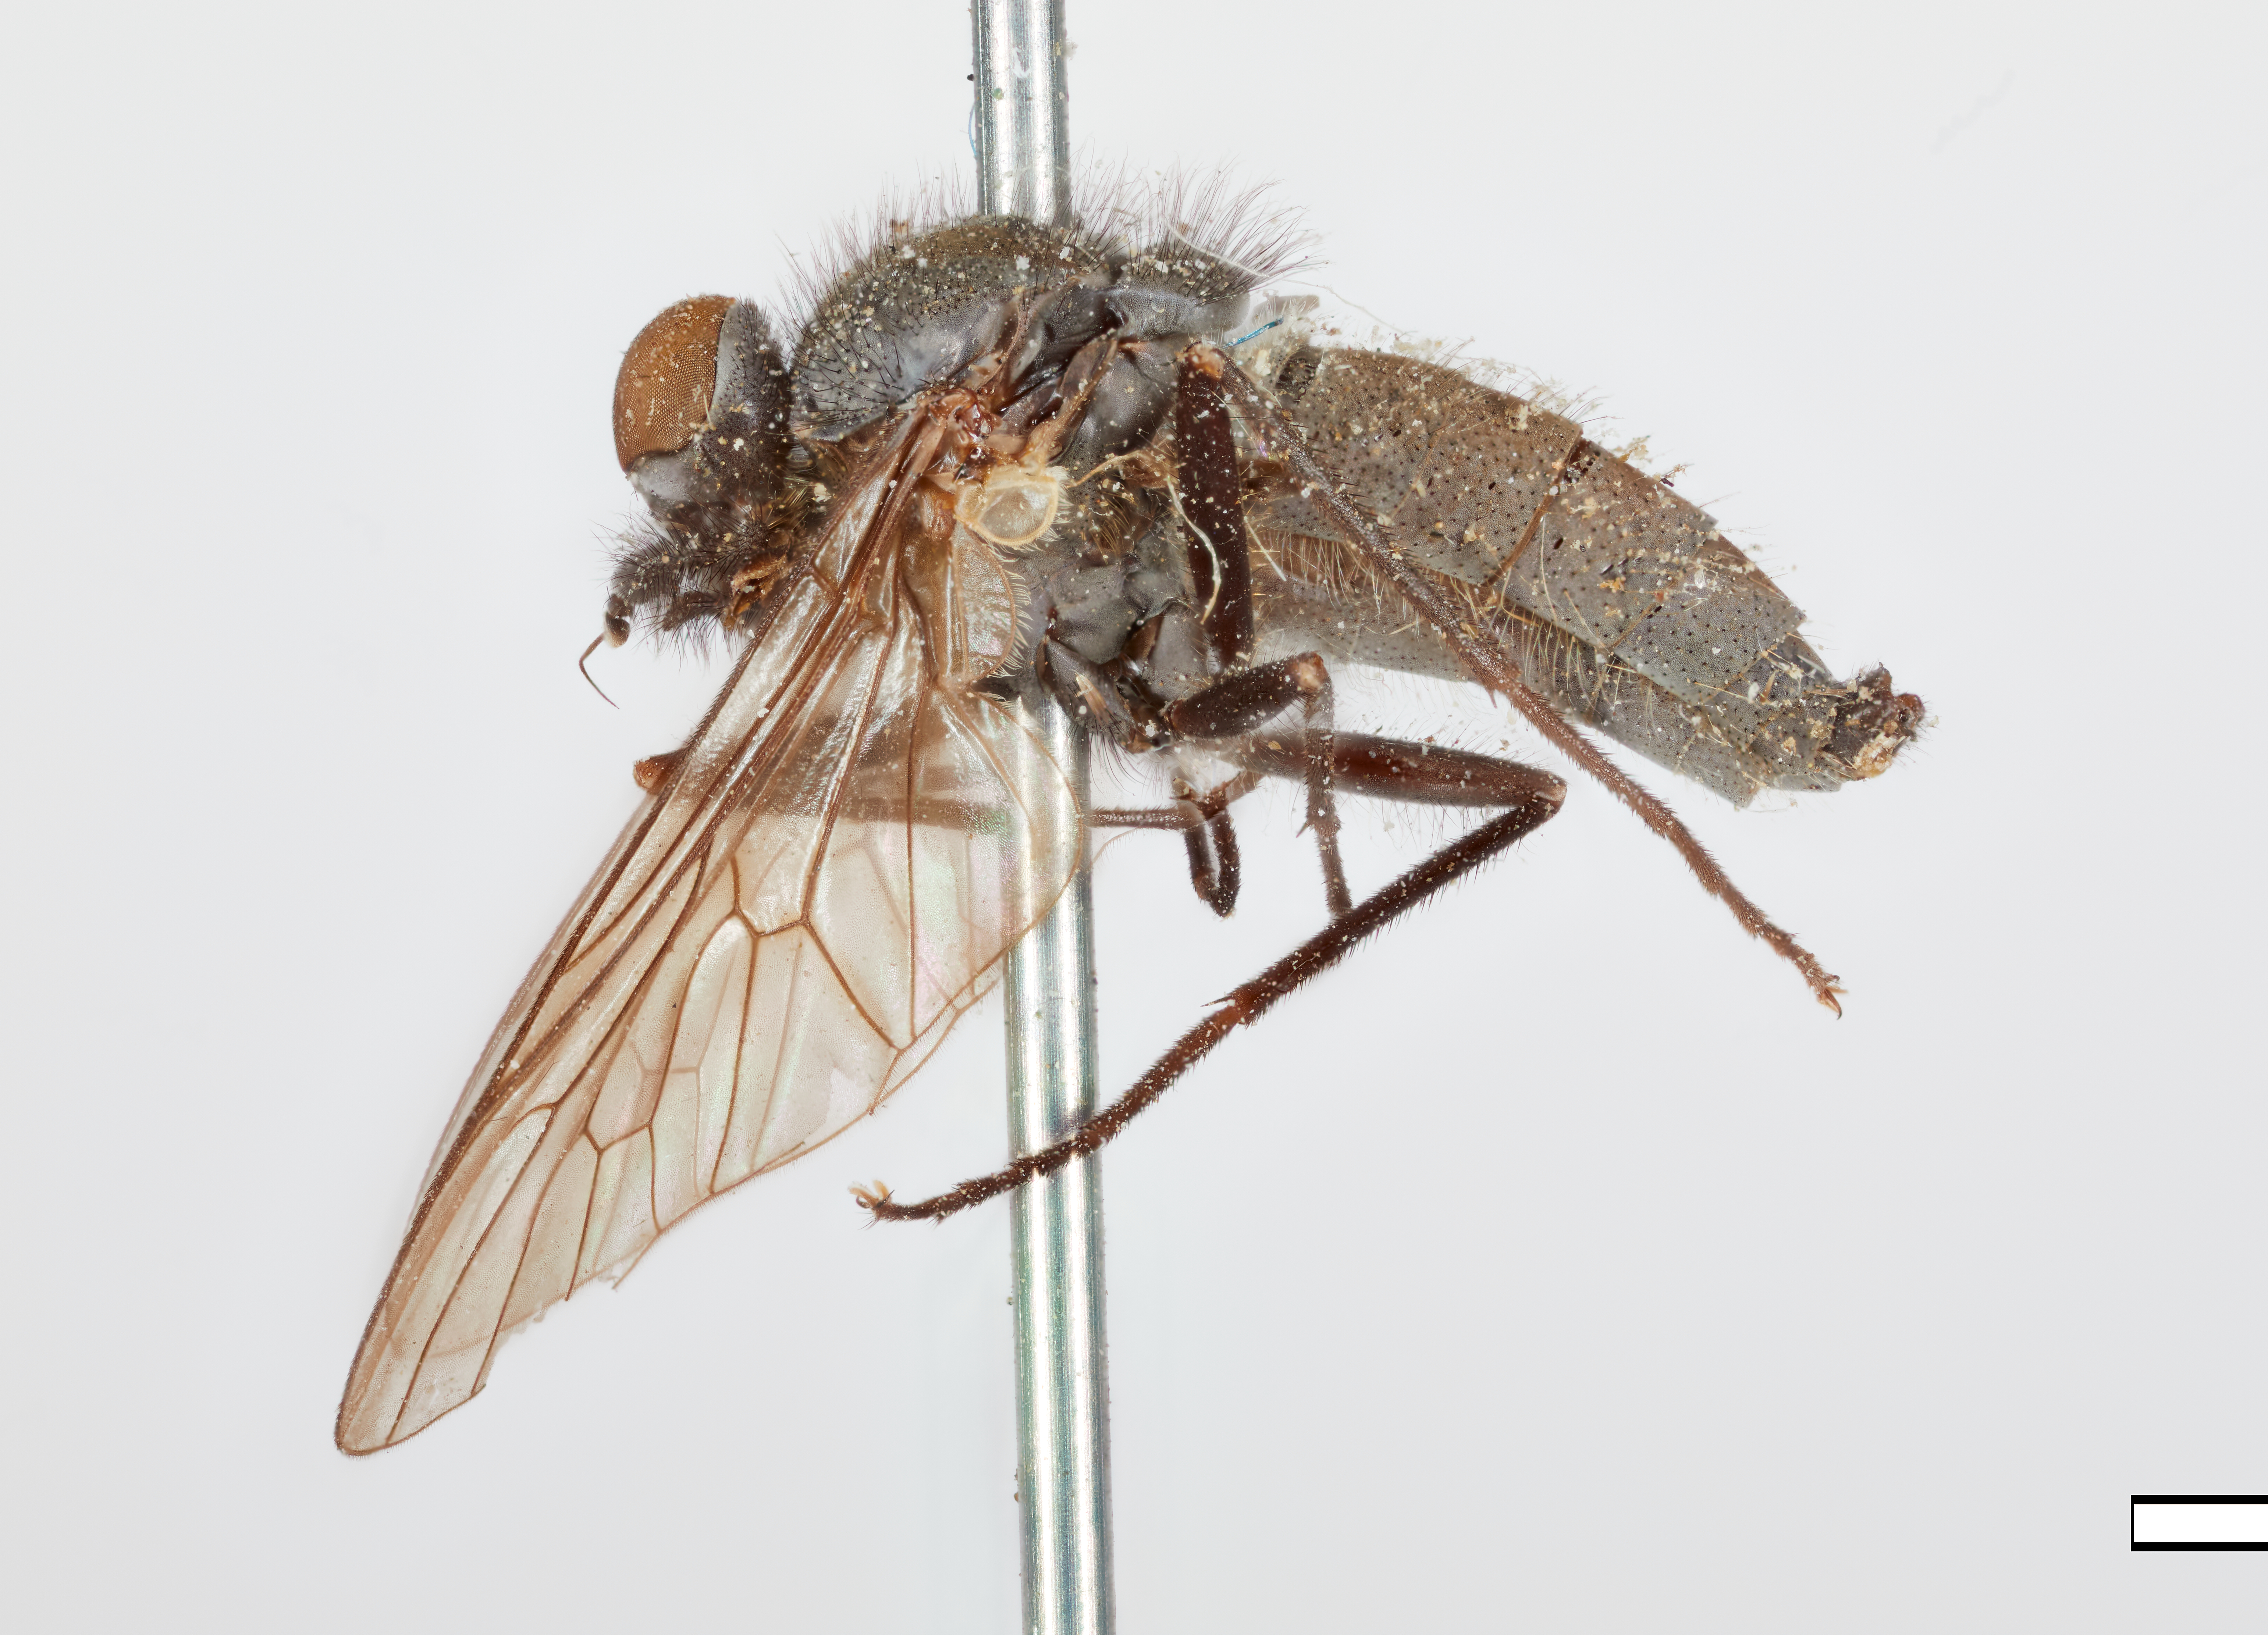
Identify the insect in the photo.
Symphoromyia trucis
